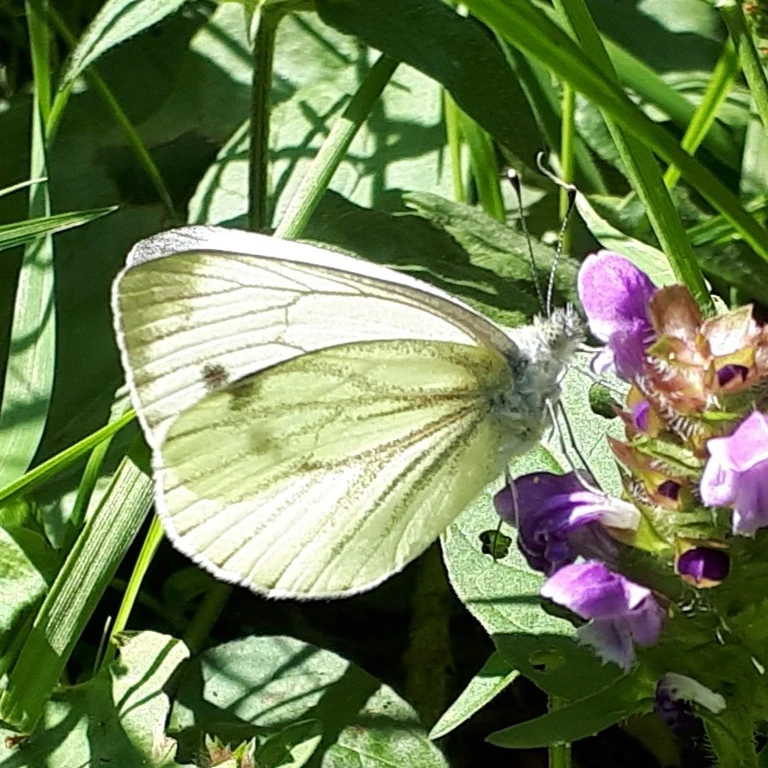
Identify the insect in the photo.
Pieris napi
